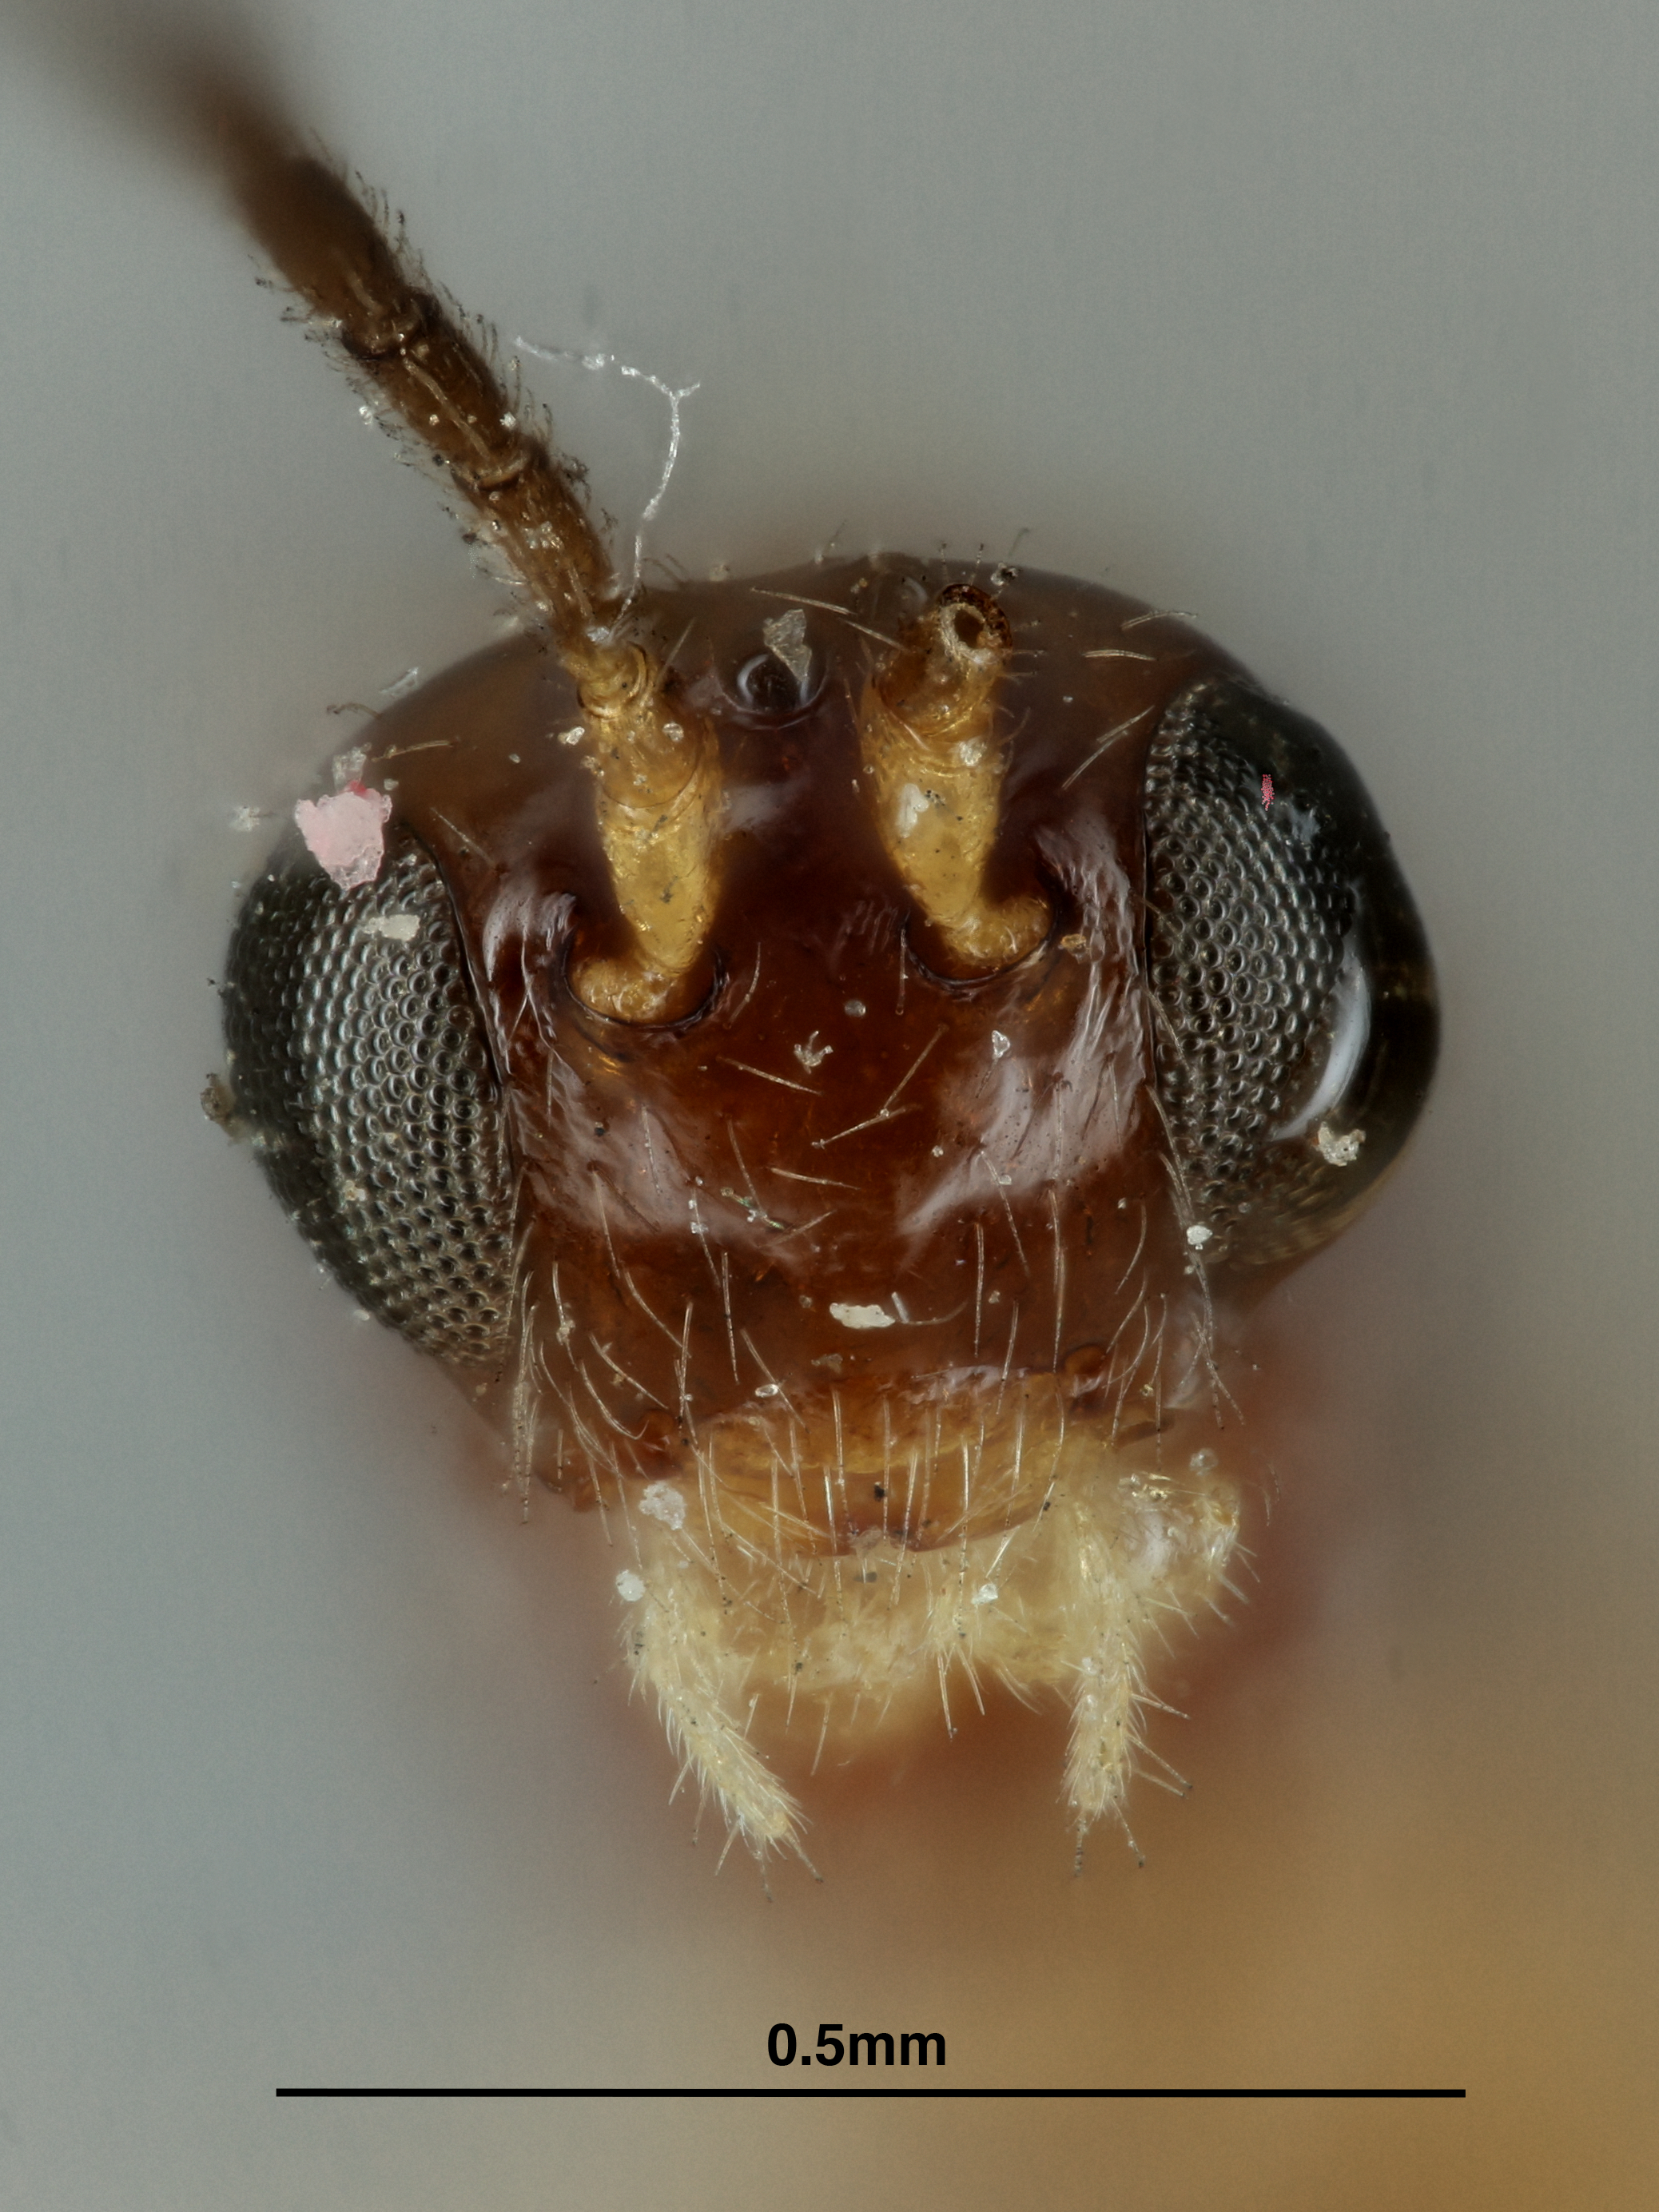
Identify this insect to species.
Adelura dimidiata
